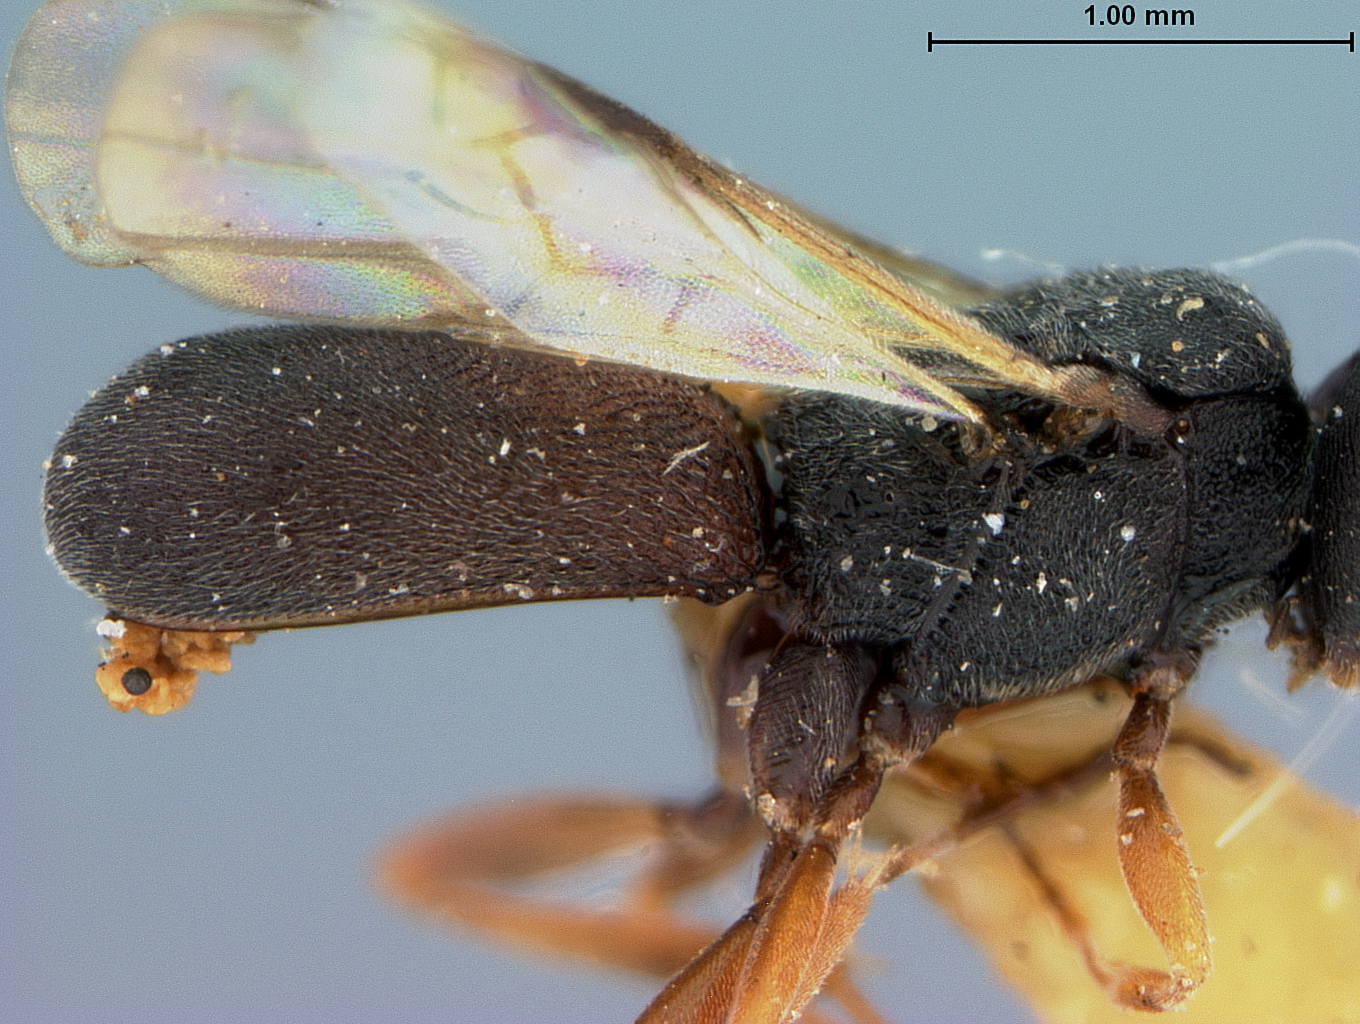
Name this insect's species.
Chelonus dolicocephalus
